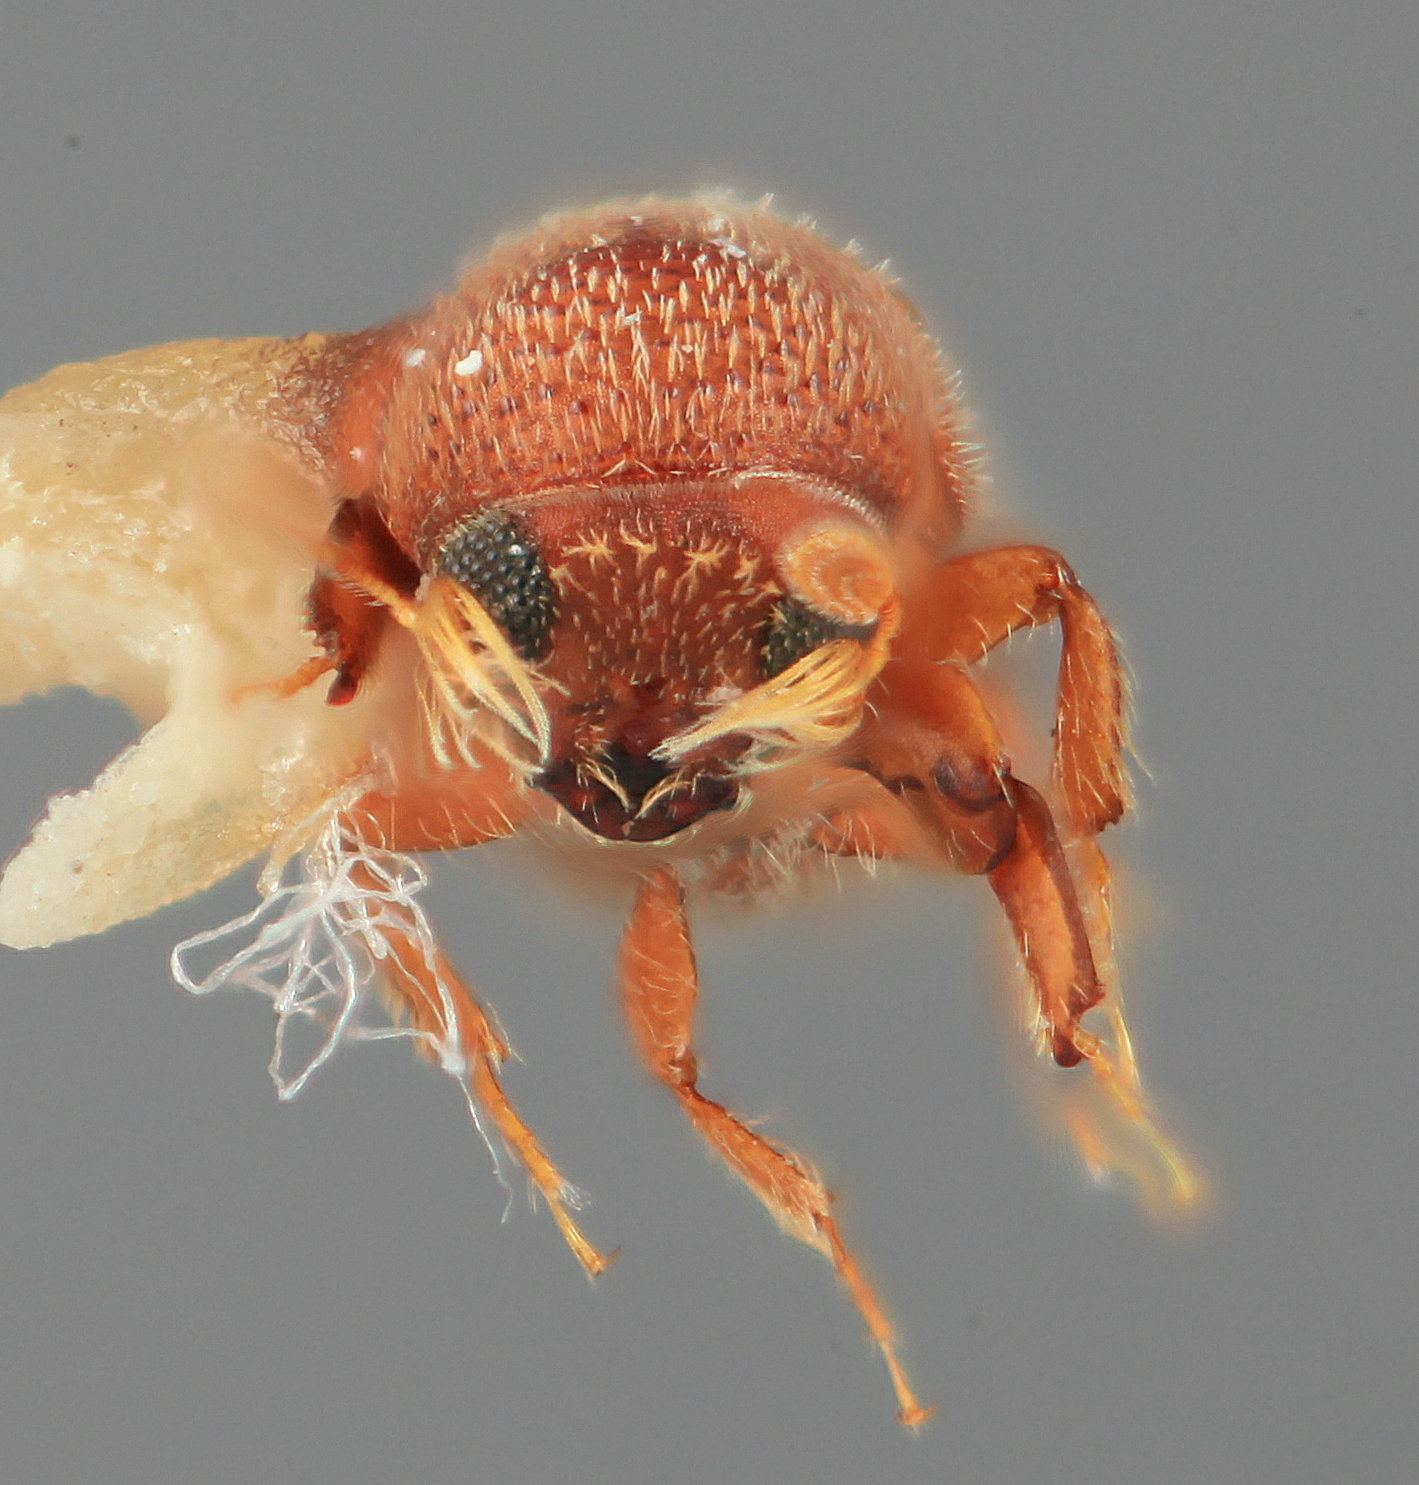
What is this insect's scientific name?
Micracis detentus
